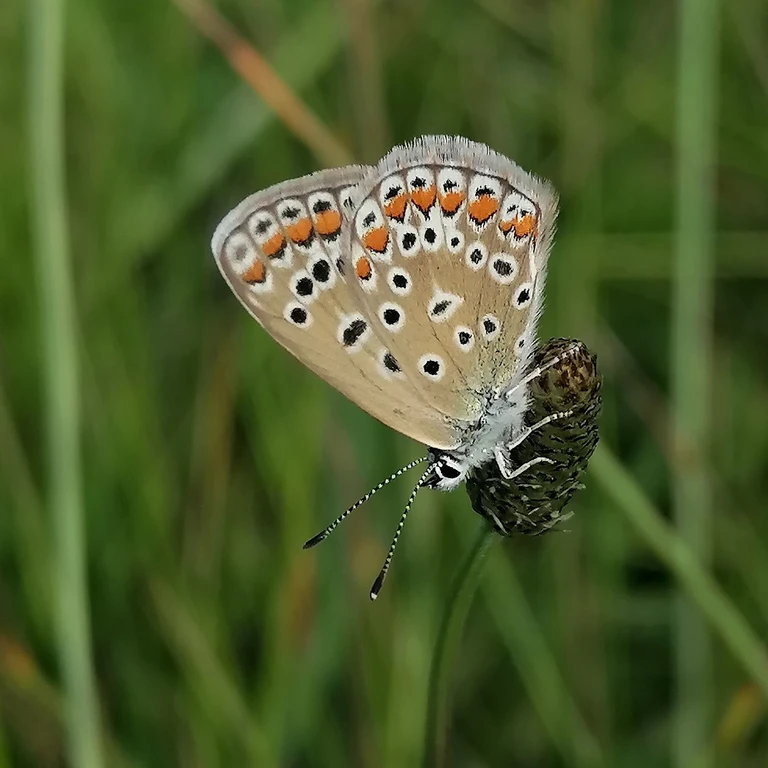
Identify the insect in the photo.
Polyommatus icarus
